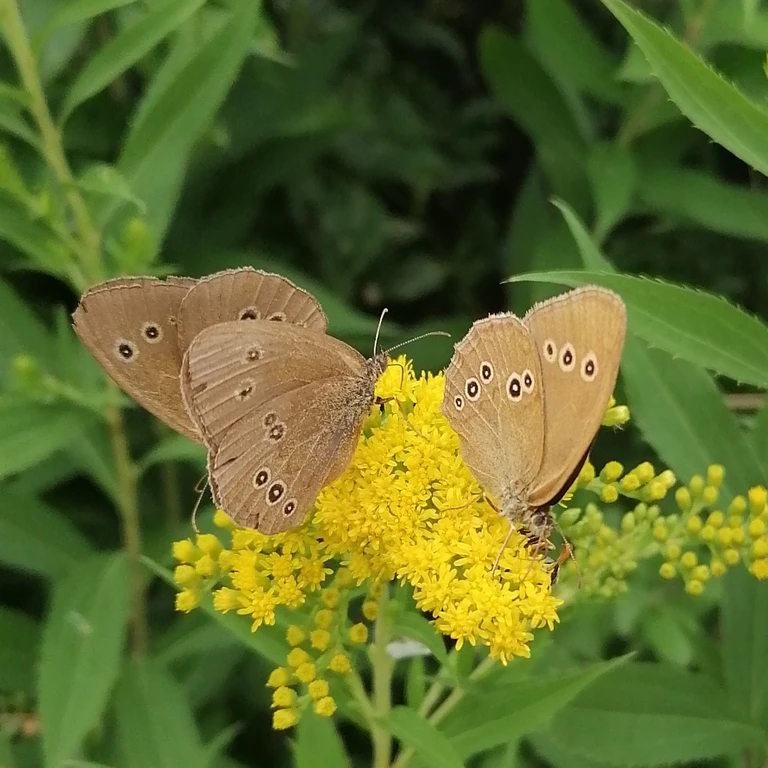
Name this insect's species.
Aphantopus hyperantus
